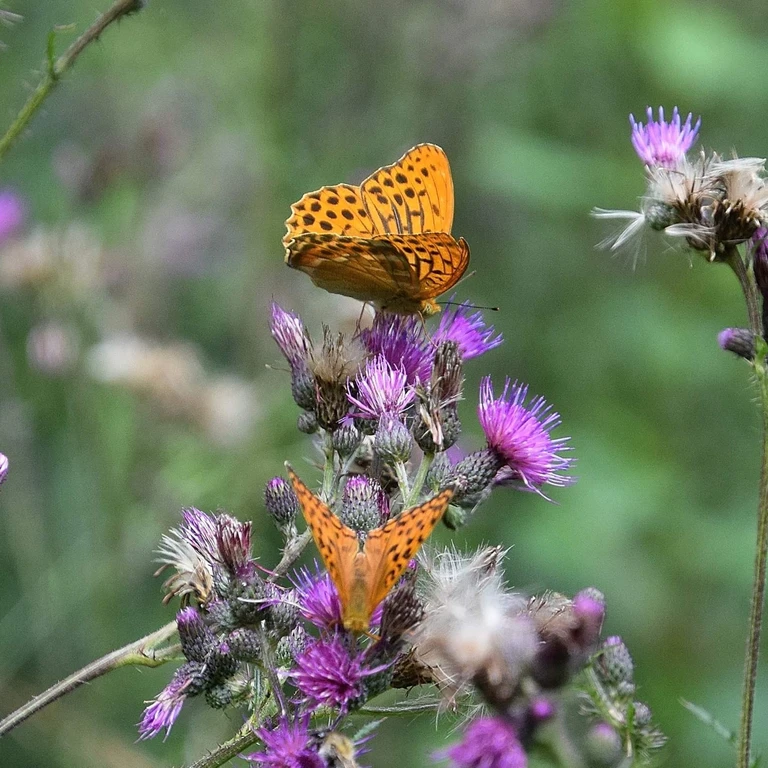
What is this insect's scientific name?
Argynnis paphia
